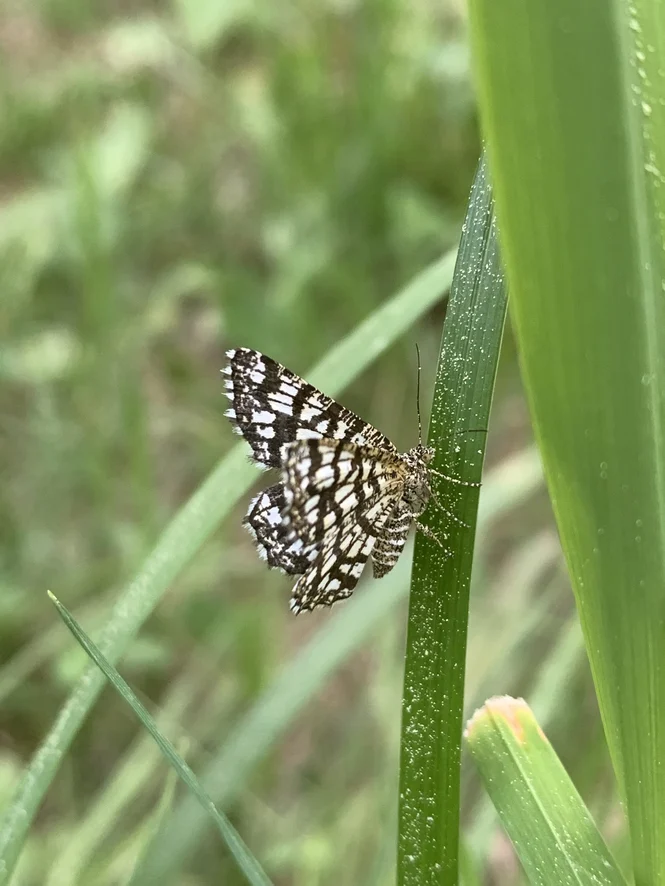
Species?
Chiasmia clathrata
